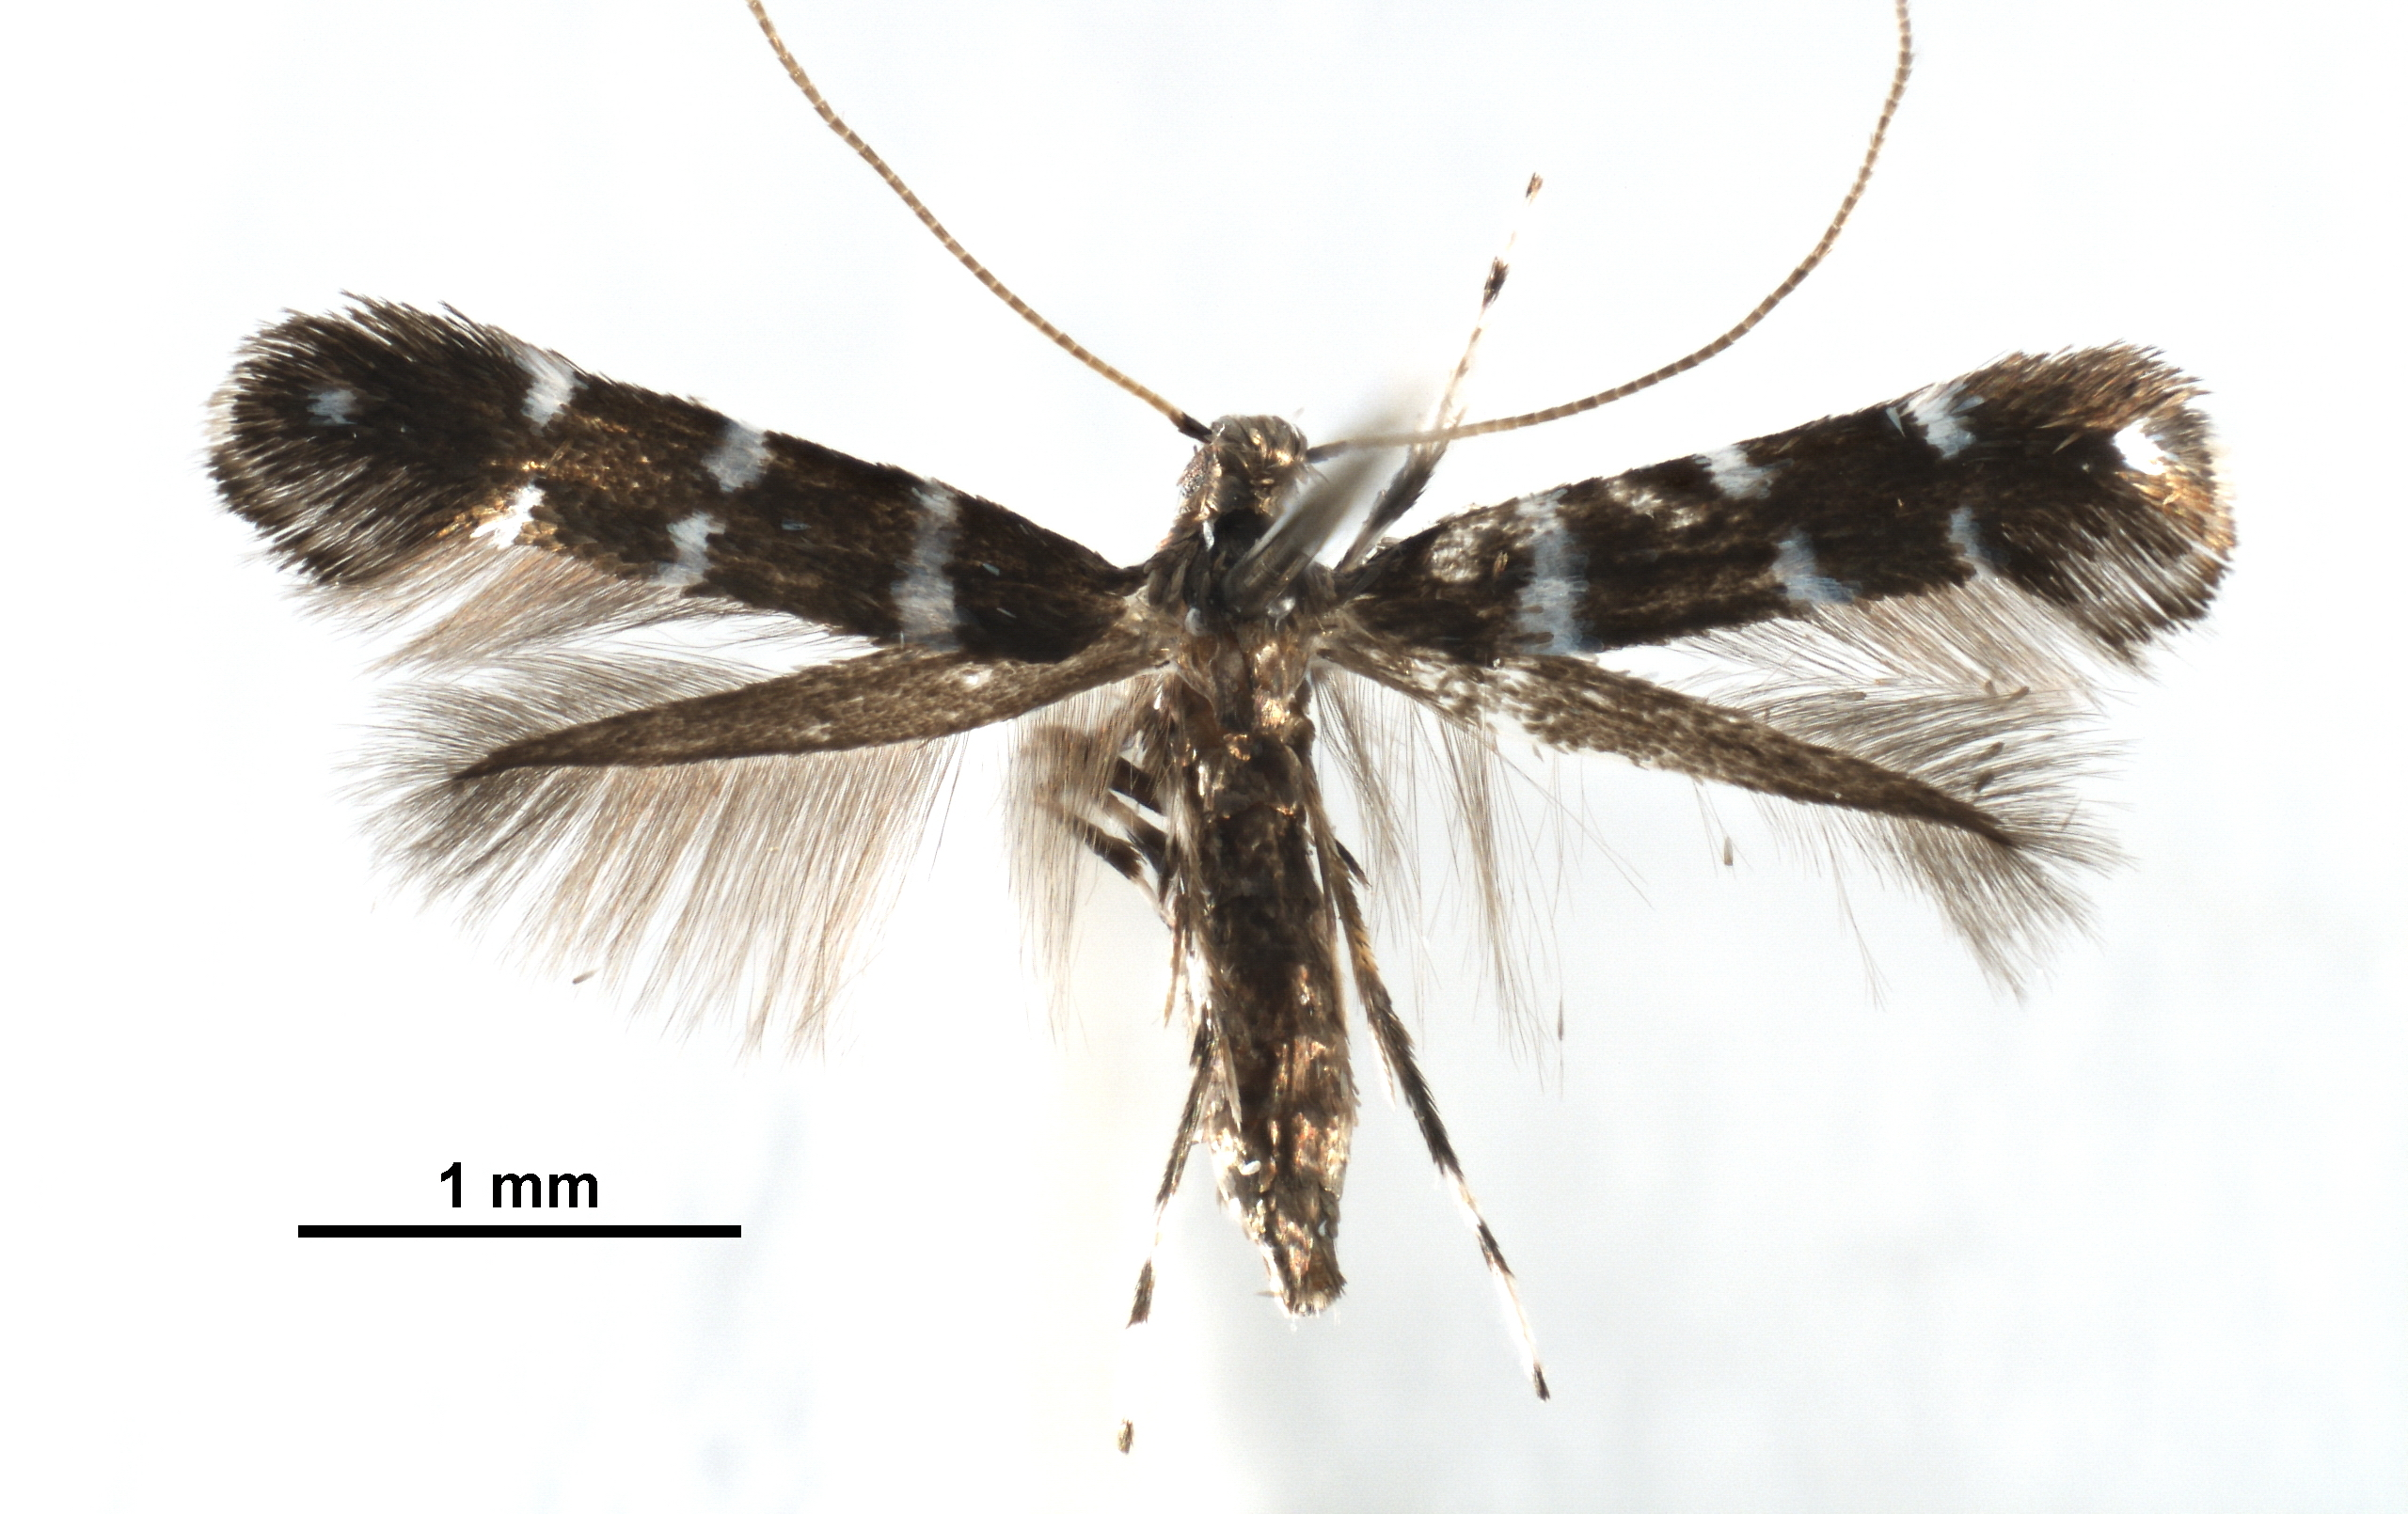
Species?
Dendrorycter marmaroides
